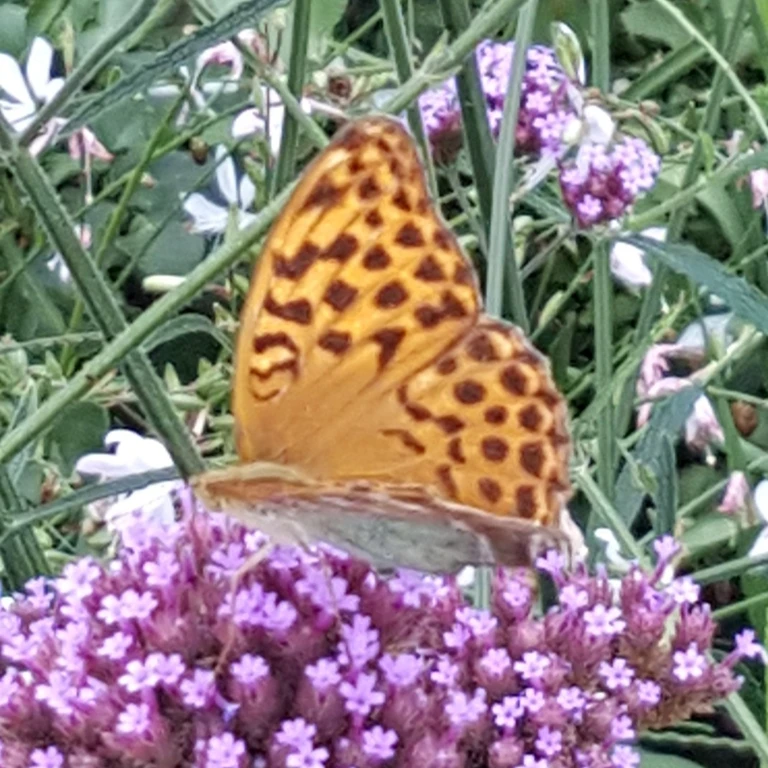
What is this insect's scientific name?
Argynnis paphia
